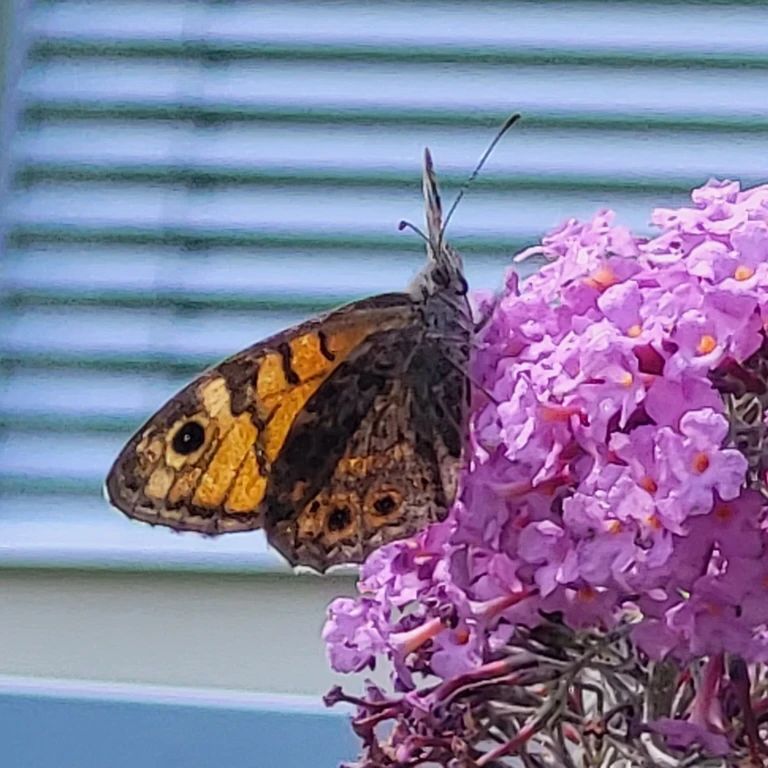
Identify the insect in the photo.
Lasiommata megera (also Pararge megera)
